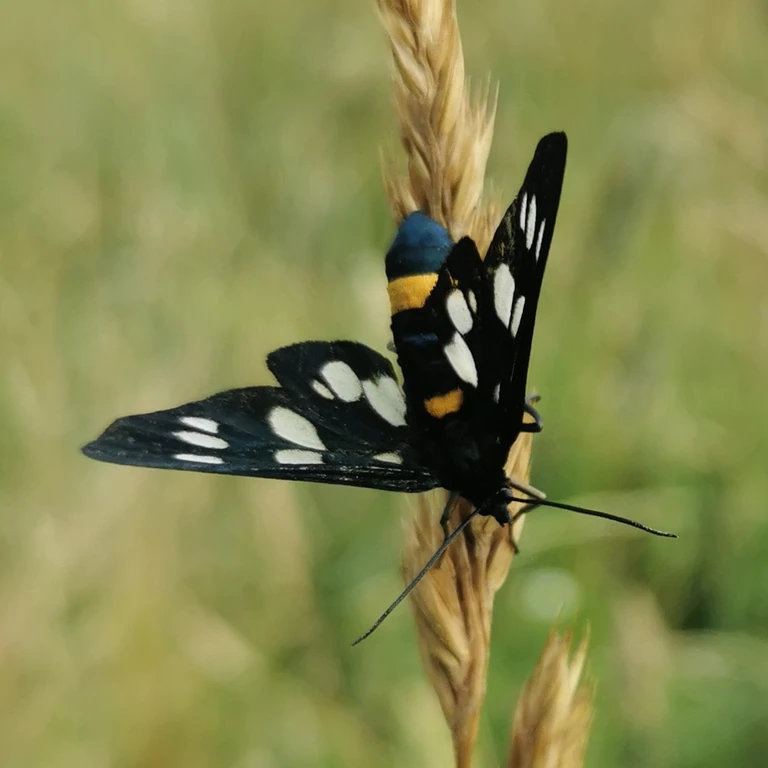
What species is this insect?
Amata phegea
